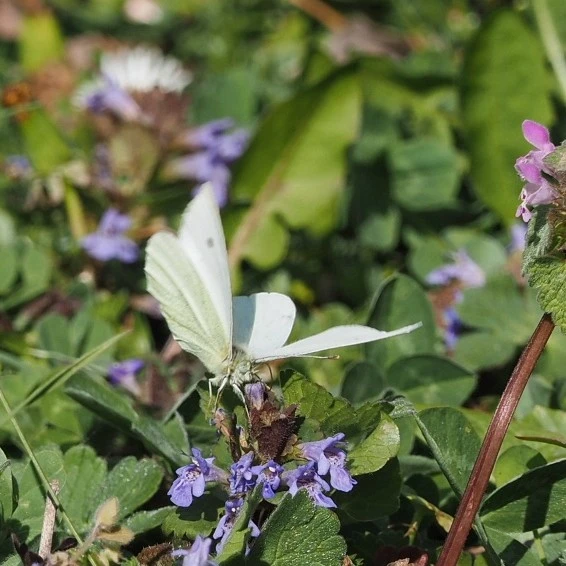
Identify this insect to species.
Pieris rapae
